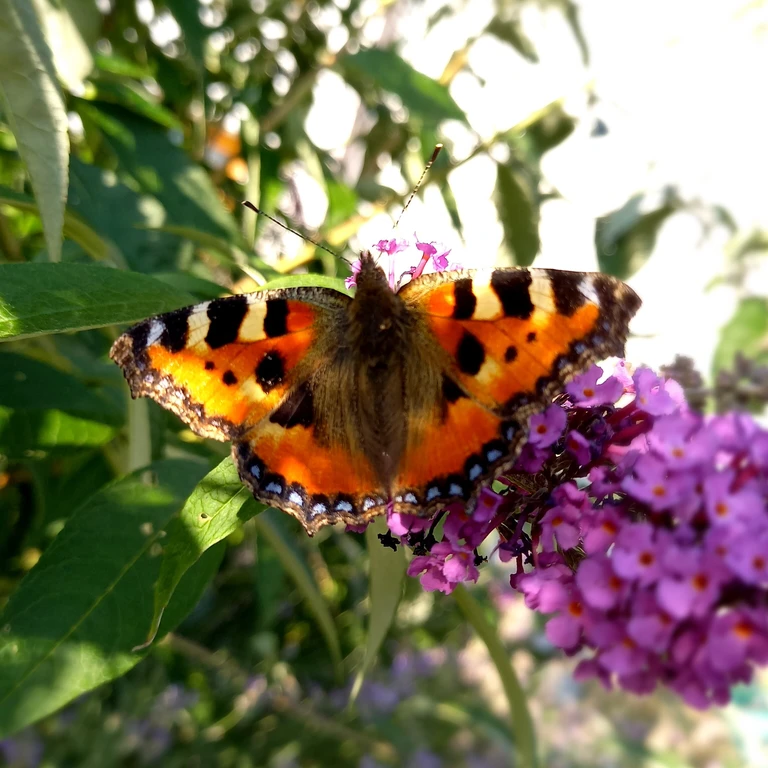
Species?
Aglais urticae
